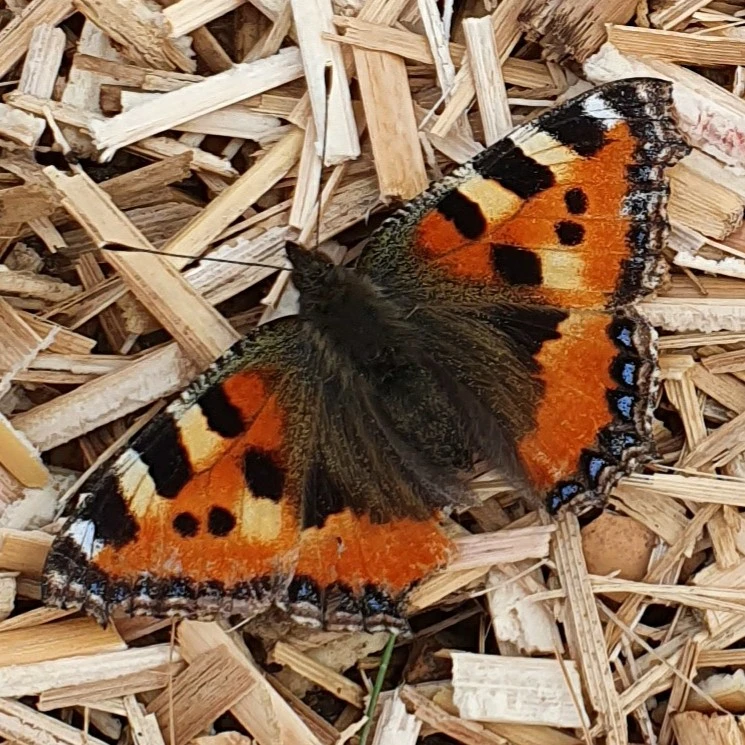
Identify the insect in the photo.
Aglais urticae
